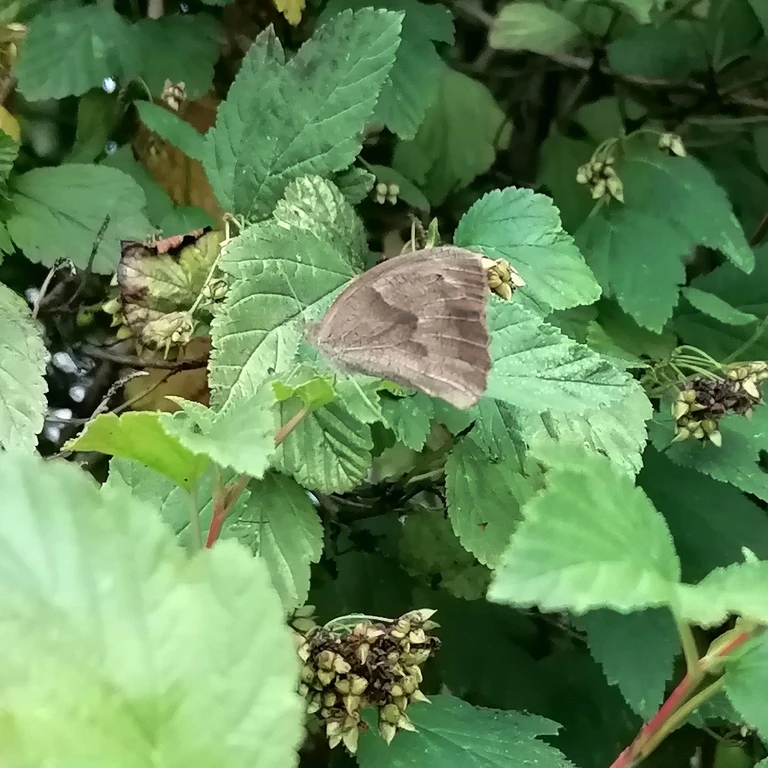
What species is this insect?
Maniola jurtina
